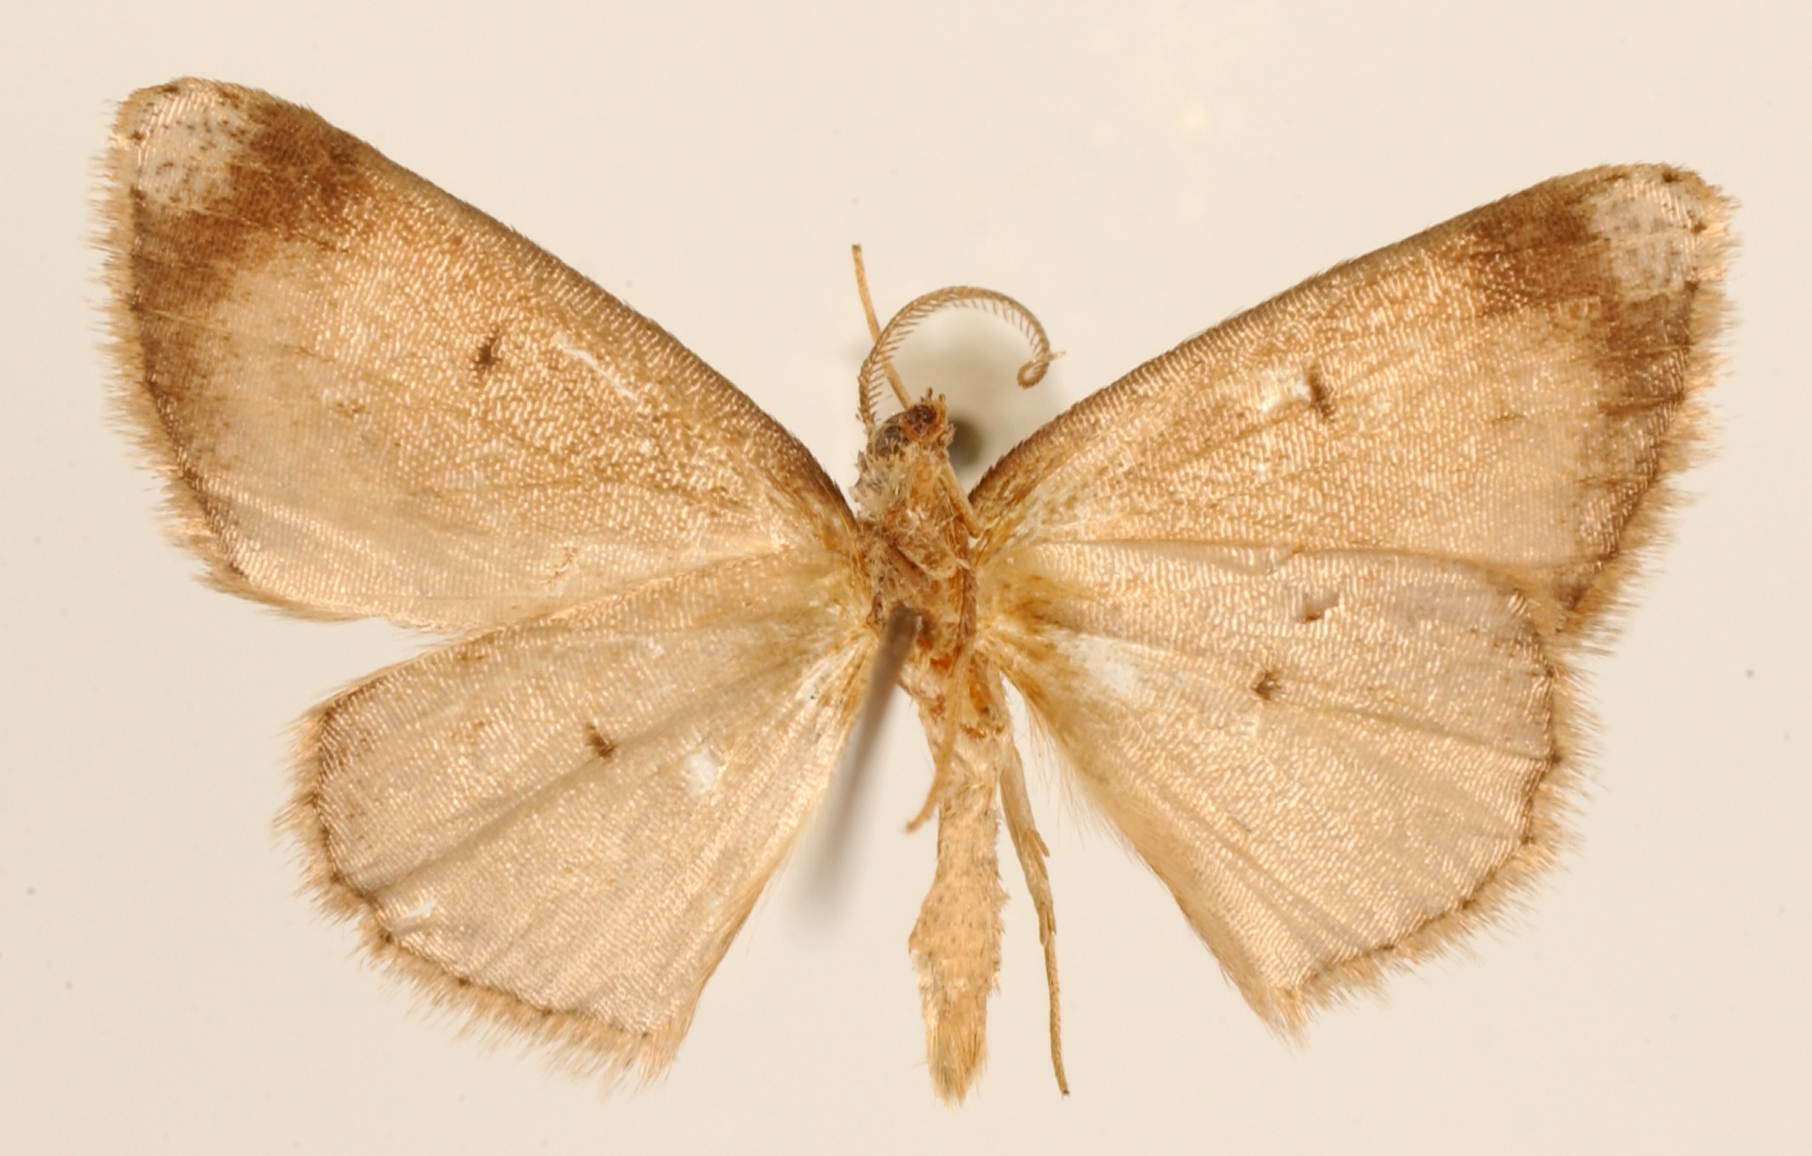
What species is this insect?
Paracomistis sterrhidopsis
